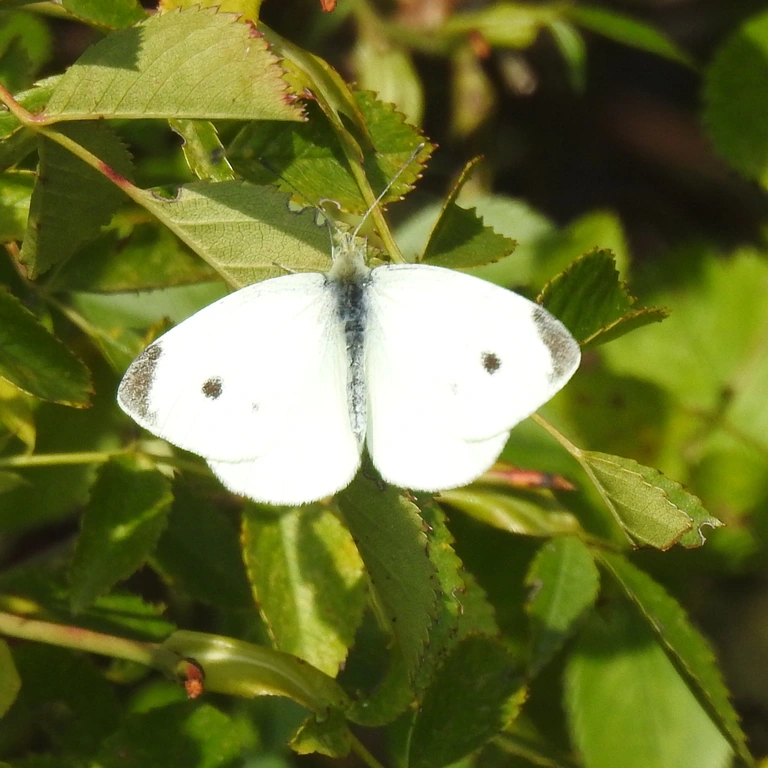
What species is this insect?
Pieris rapae
